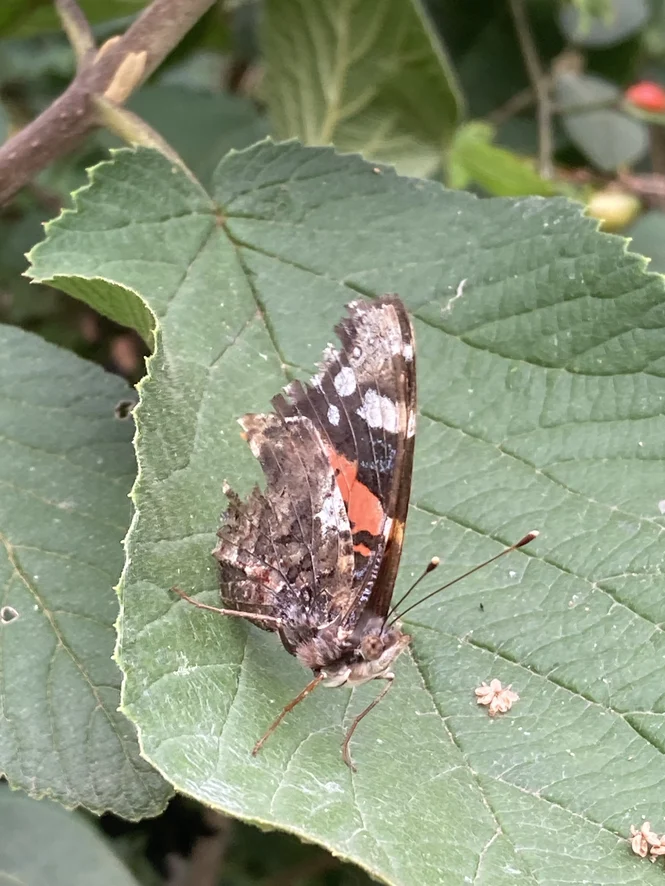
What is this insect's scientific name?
Vanessa atalanta
